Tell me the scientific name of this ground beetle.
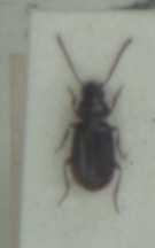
Acupalpus exiguus
